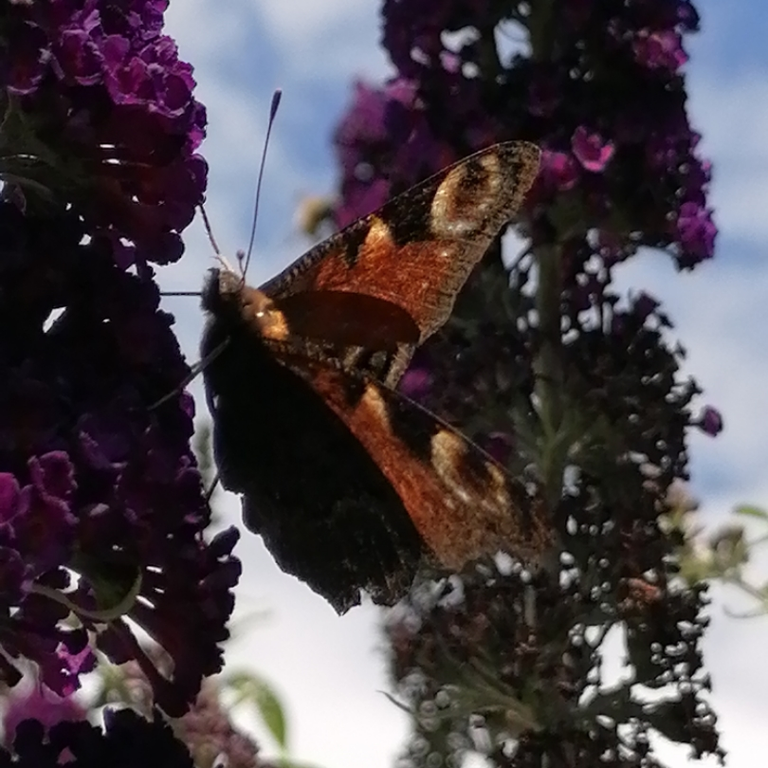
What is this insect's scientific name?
Aglais io
